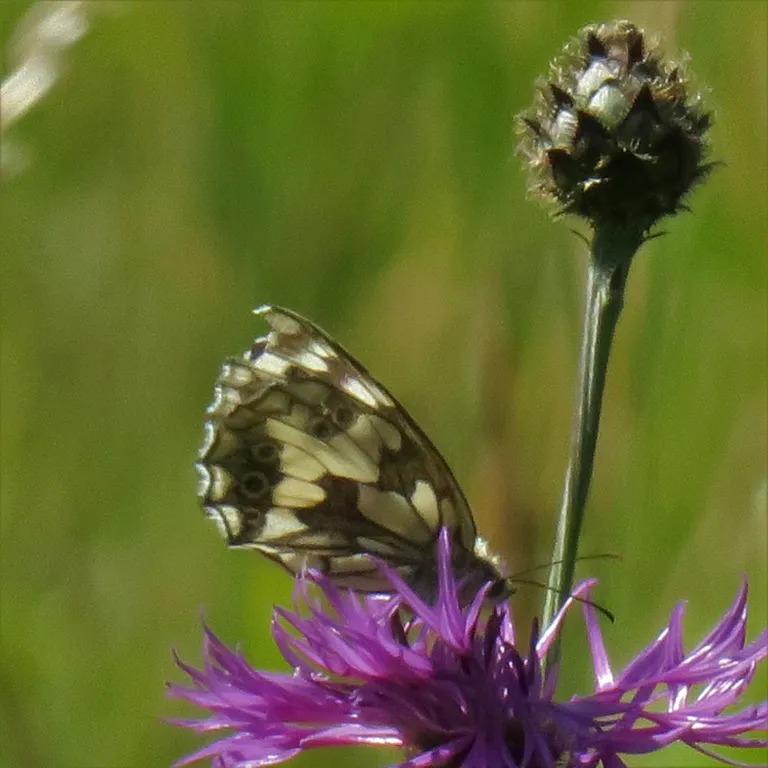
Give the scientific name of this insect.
Melanargia galathea
